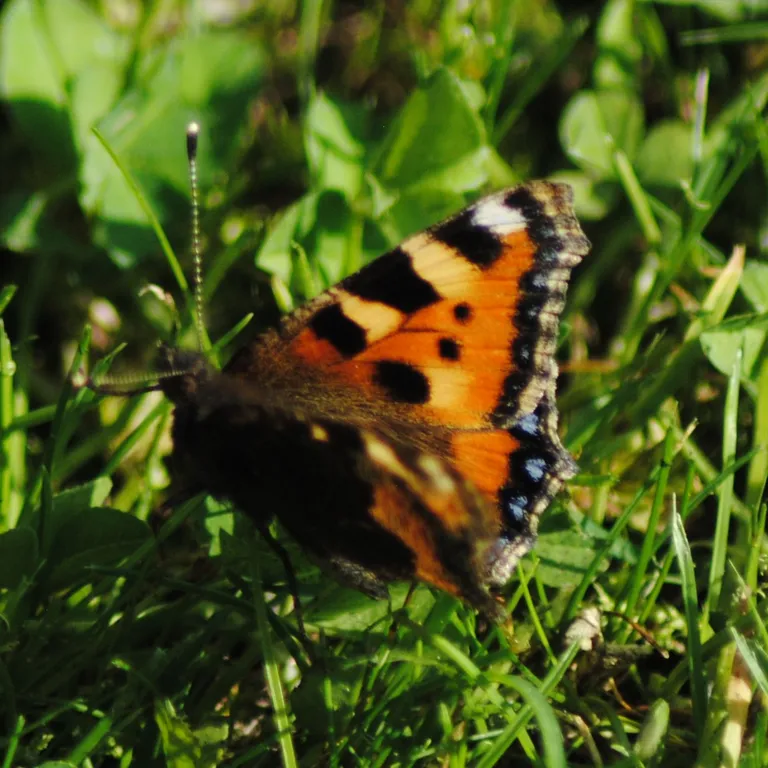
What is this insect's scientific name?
Aglais urticae
